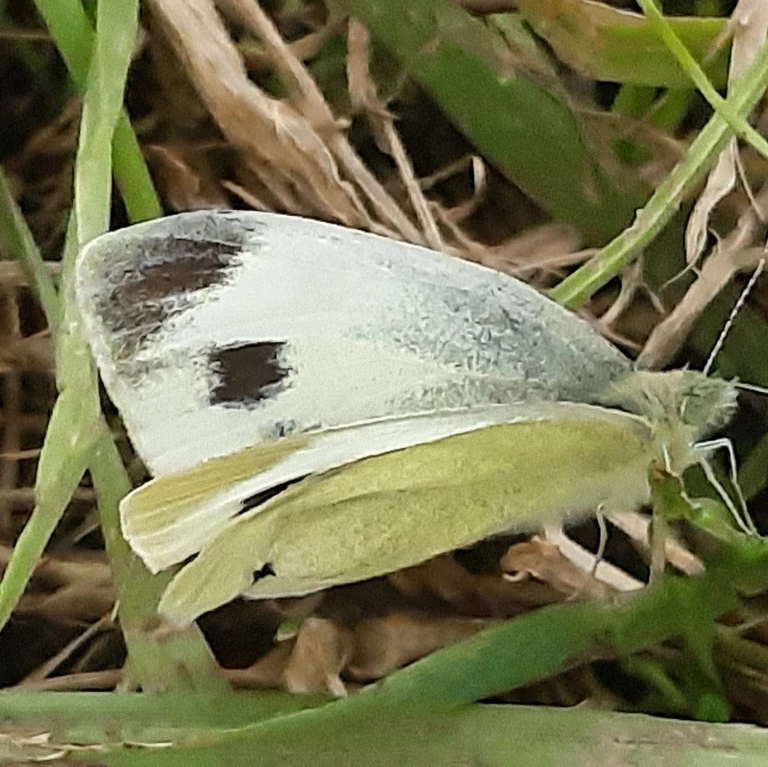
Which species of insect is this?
Pieris mannii
